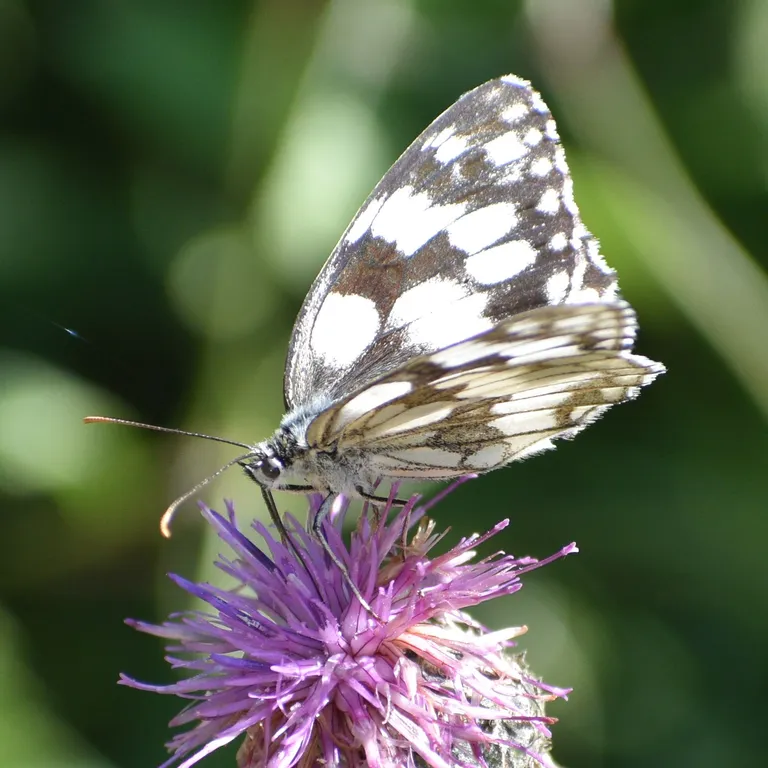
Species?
Melanargia galathea
